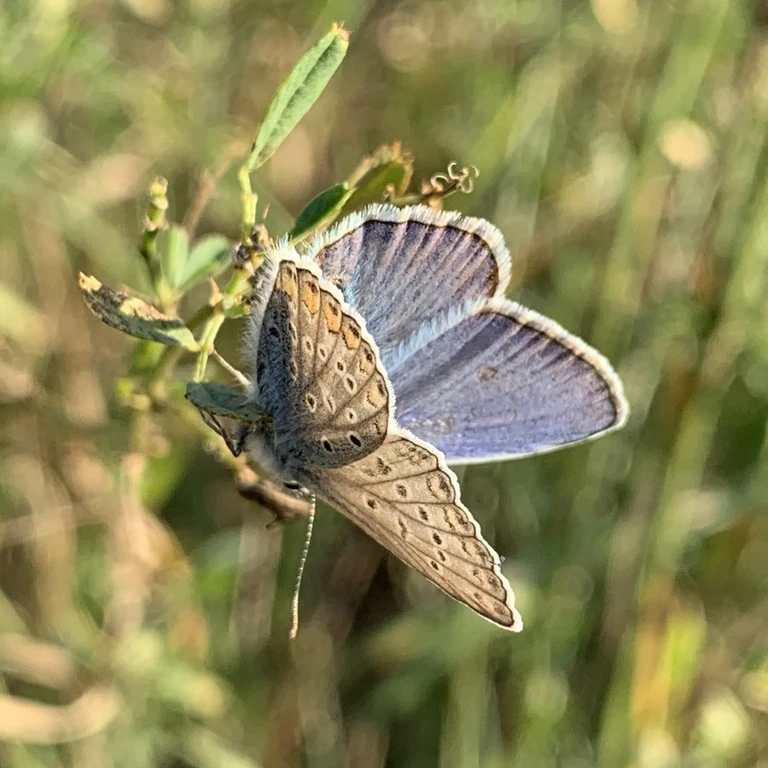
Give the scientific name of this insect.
Polyommatus icarus
